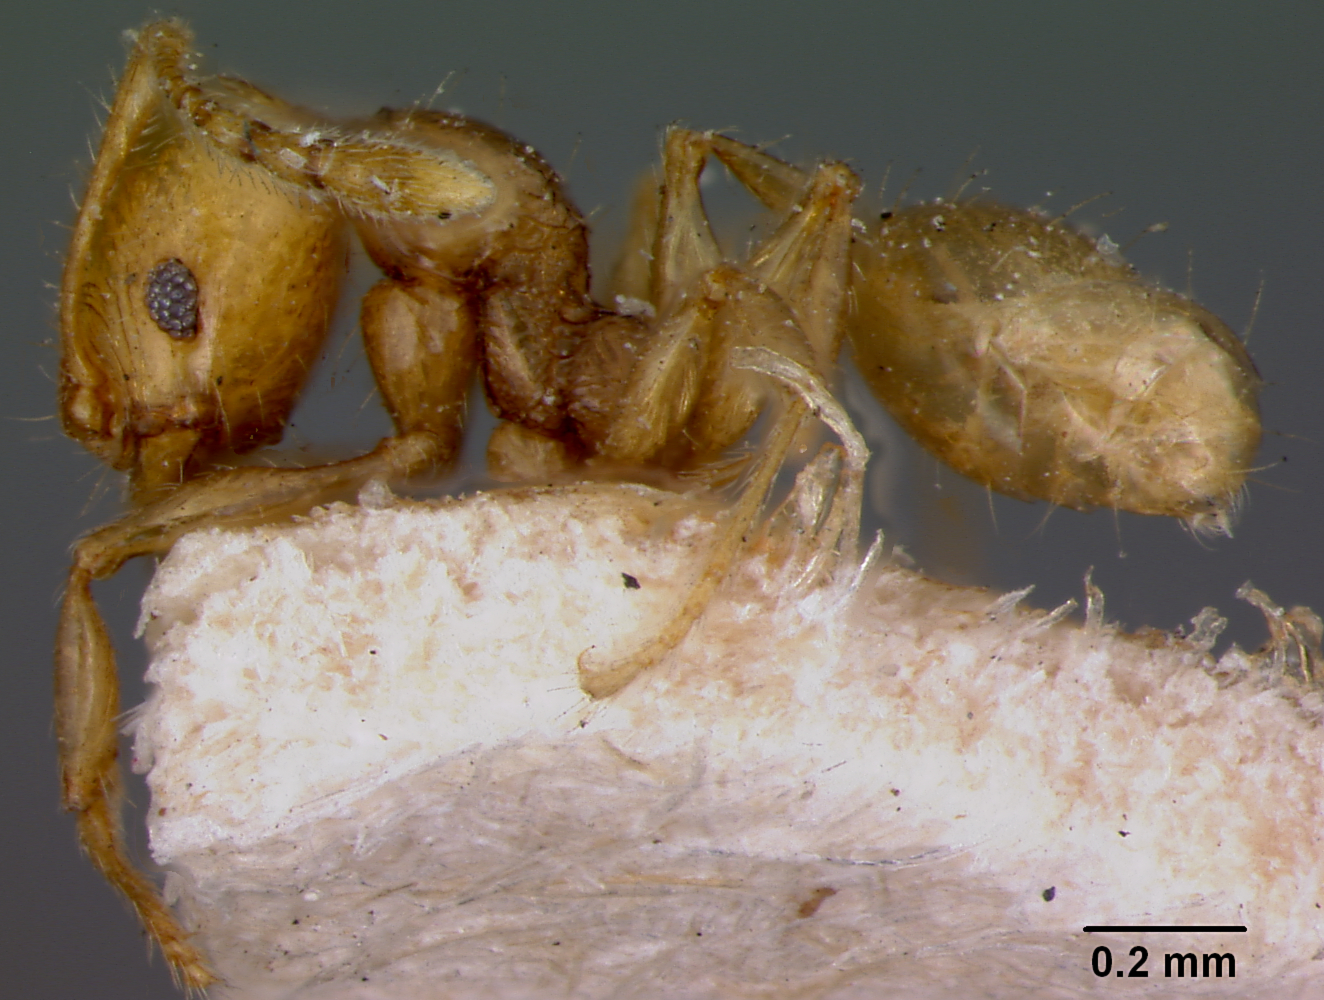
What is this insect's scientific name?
Pheidole variabilis
